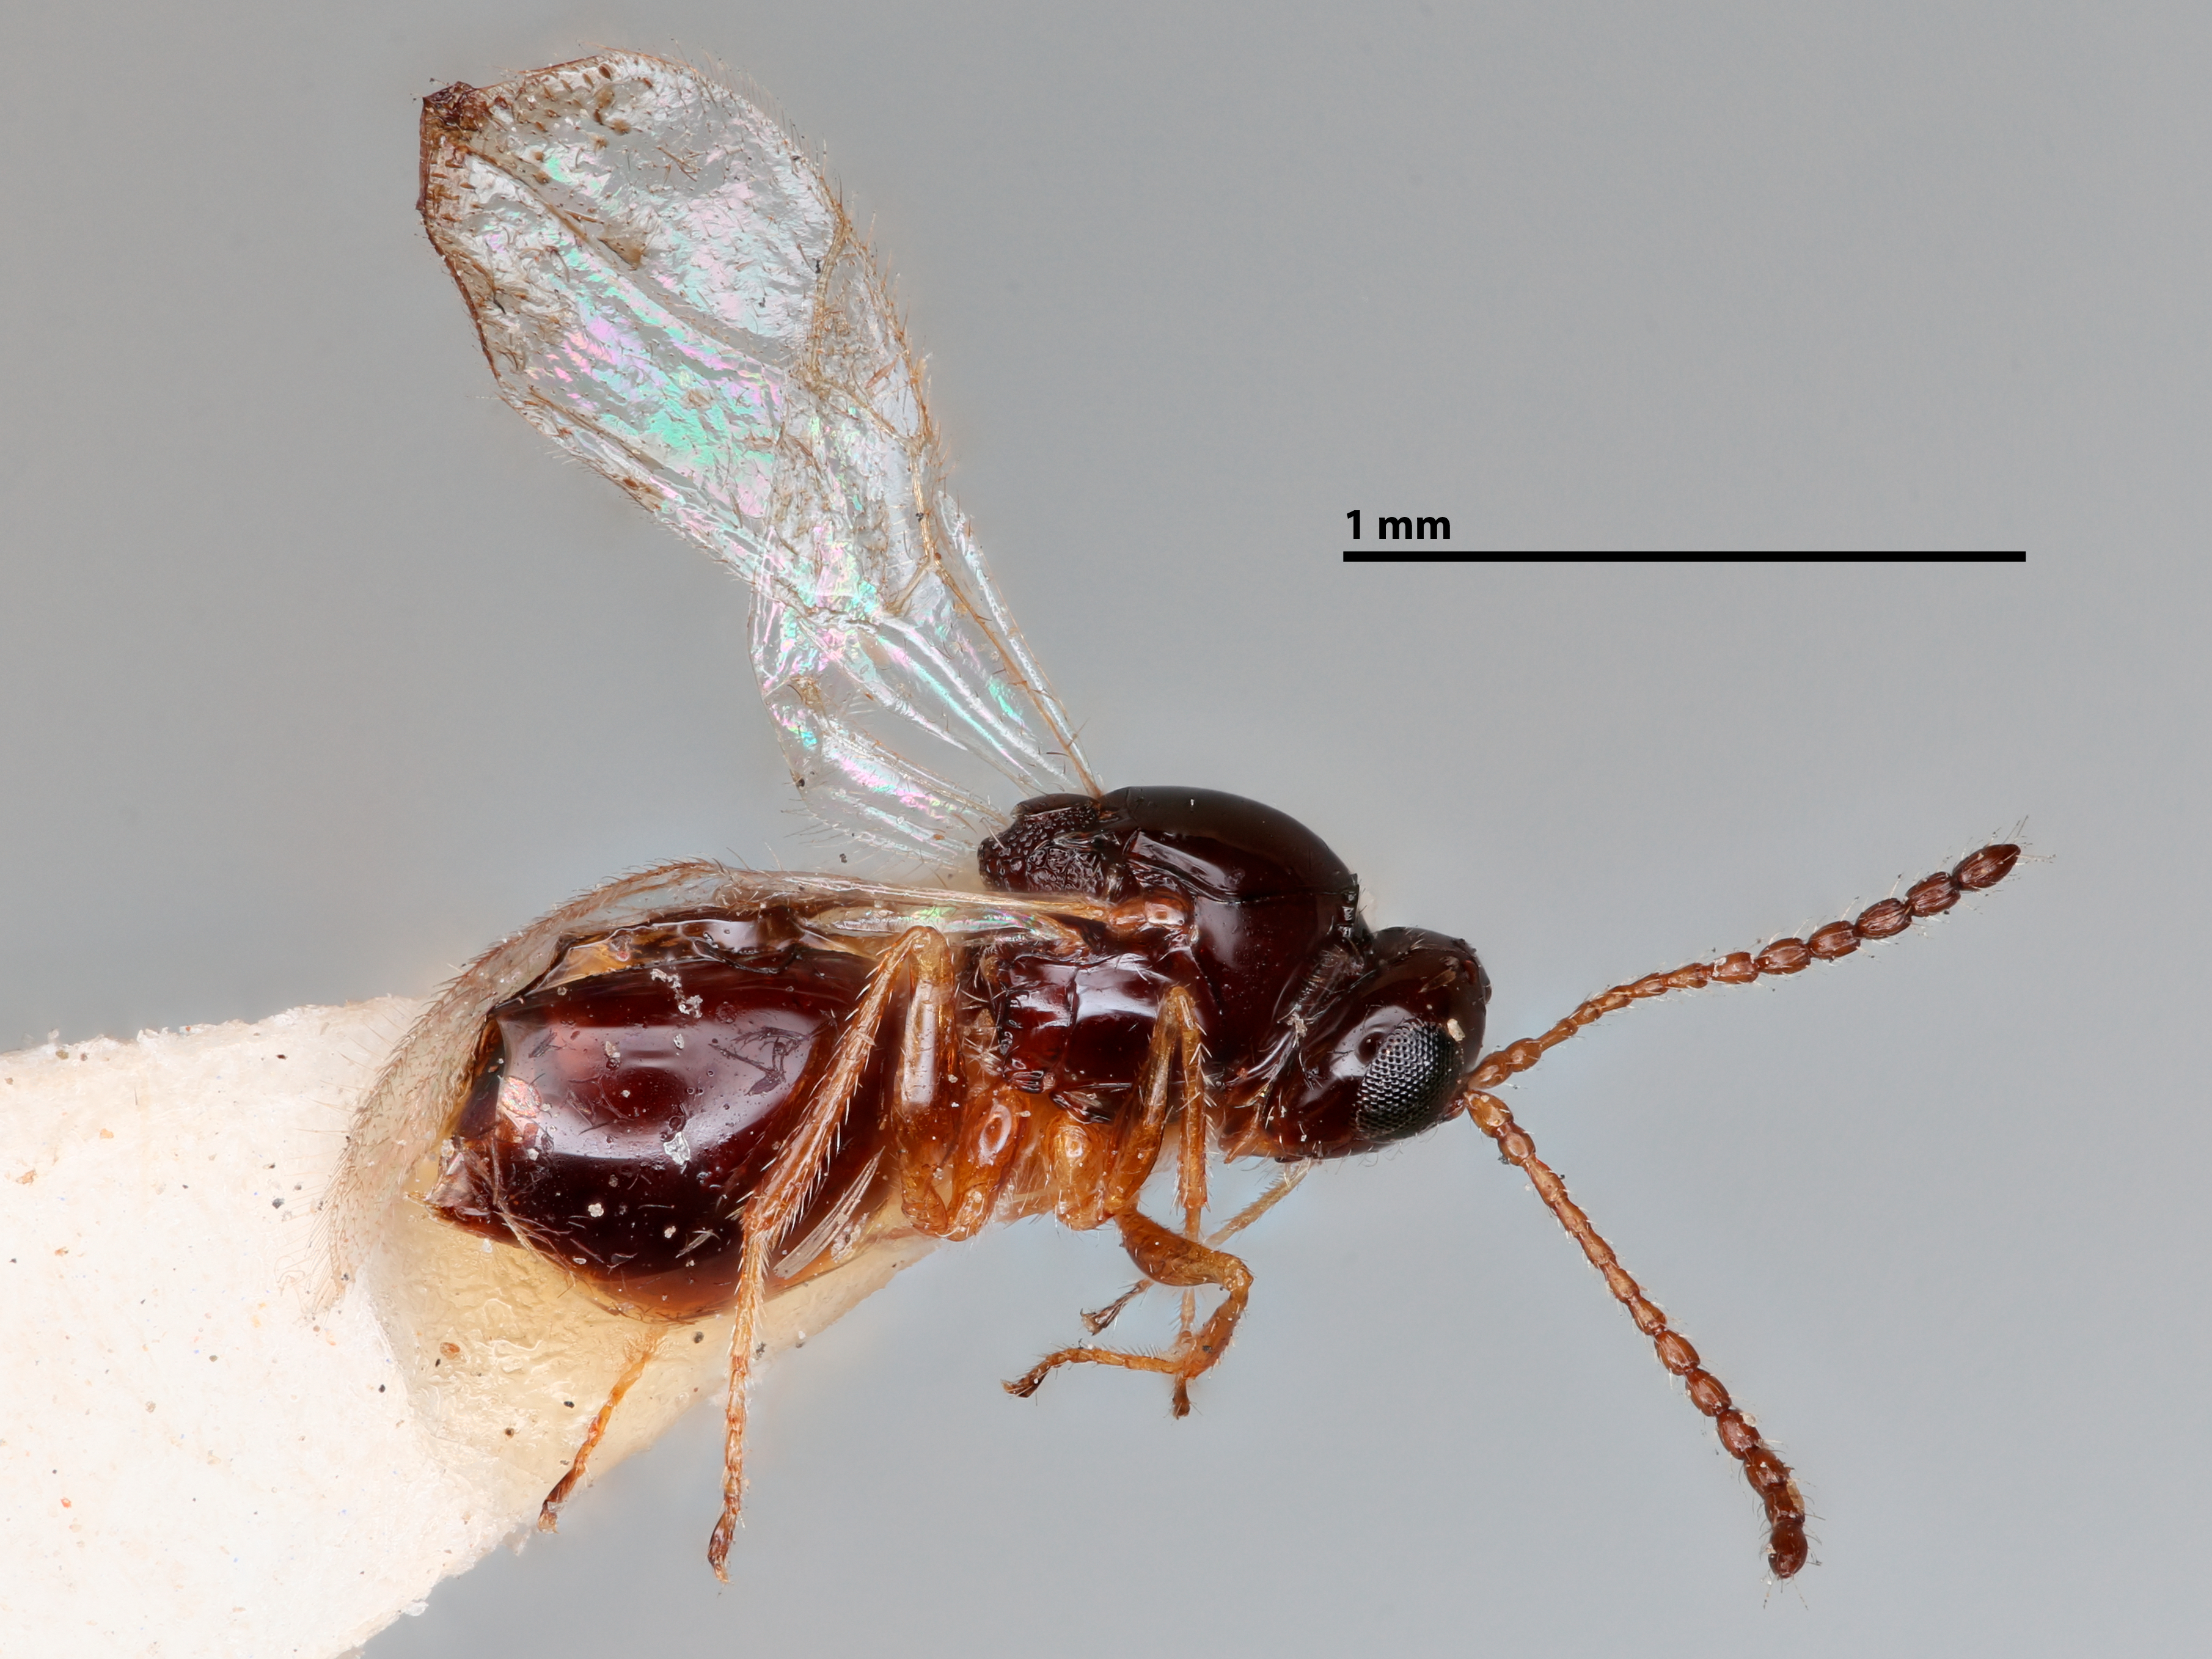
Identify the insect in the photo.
Hexaplasta proxima
